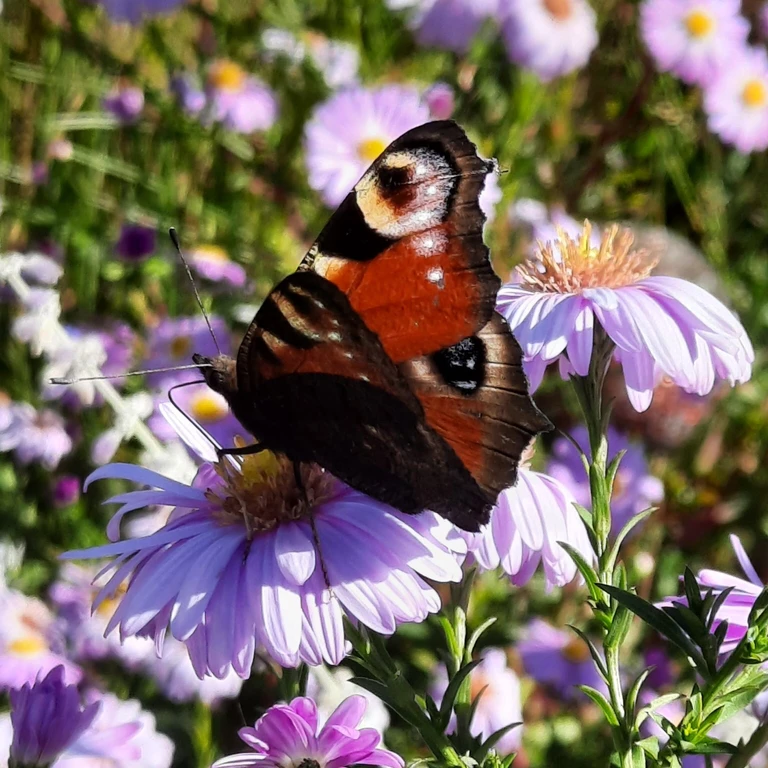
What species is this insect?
Aglais io
